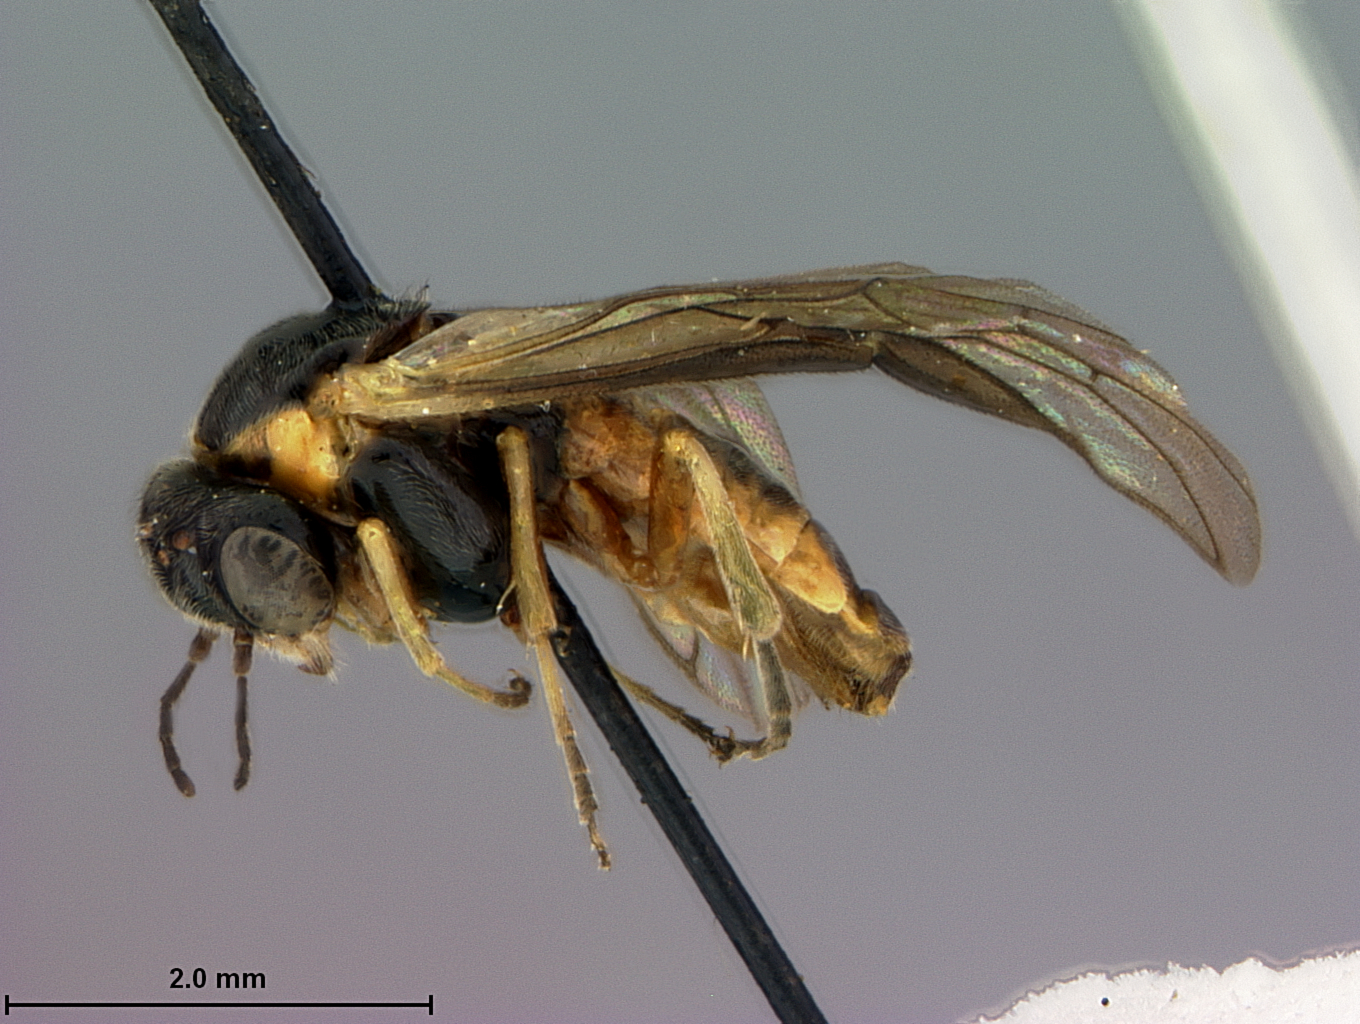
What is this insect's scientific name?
Acordulecera foveata
